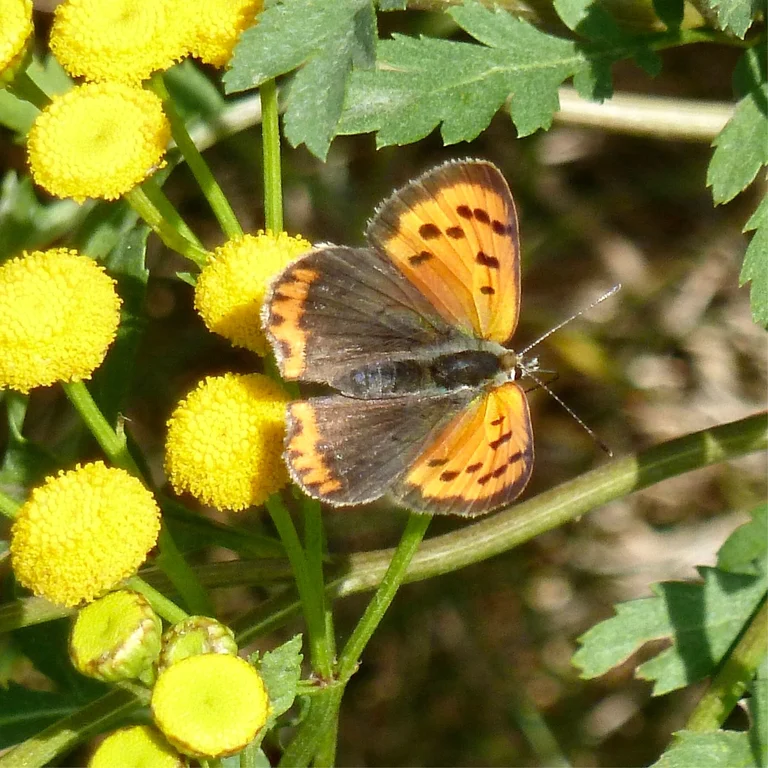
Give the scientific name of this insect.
Lycaena phlaeas
